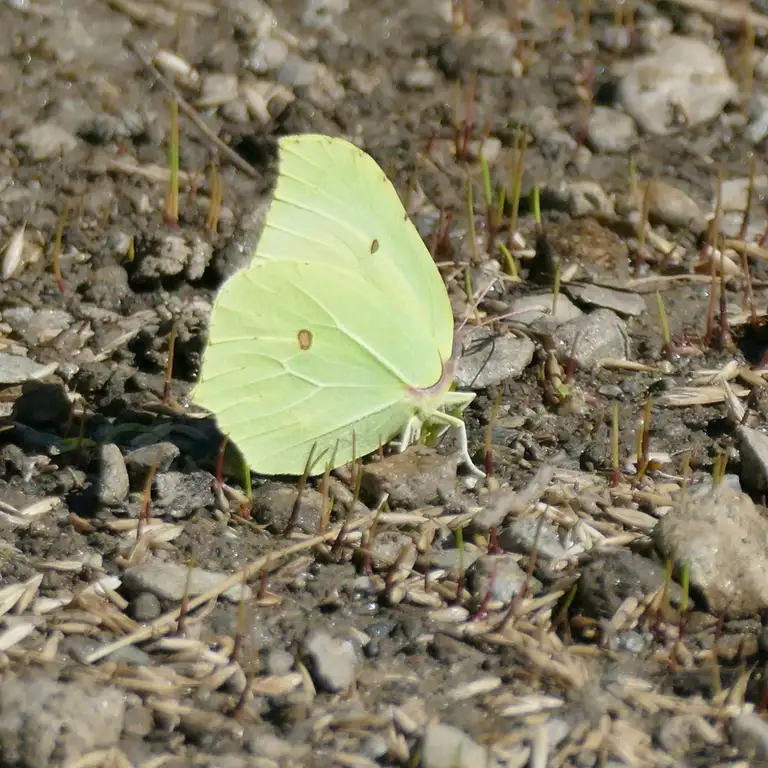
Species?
Gonepteryx rhamni
